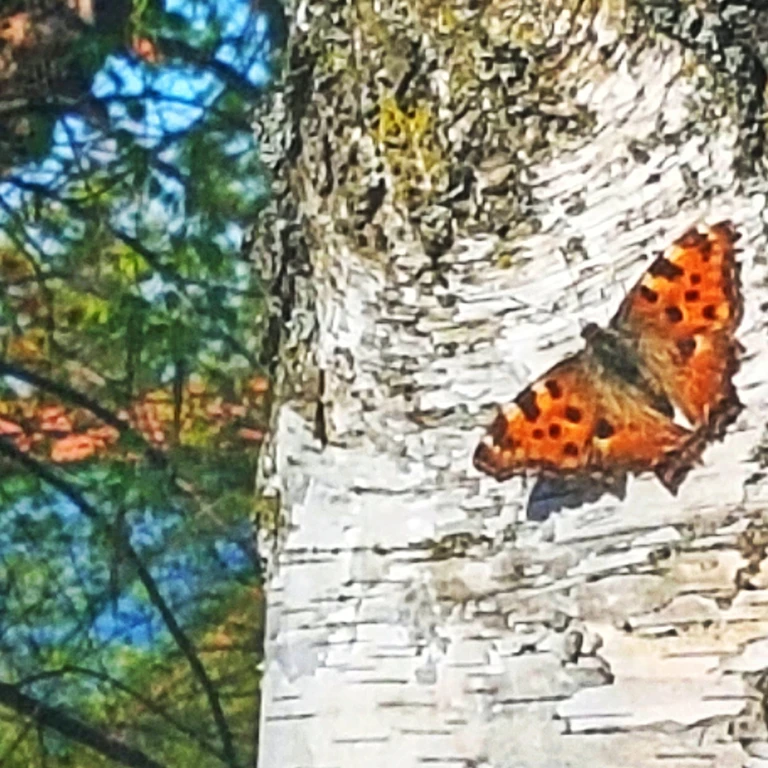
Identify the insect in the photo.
Nymphalis polychloros
